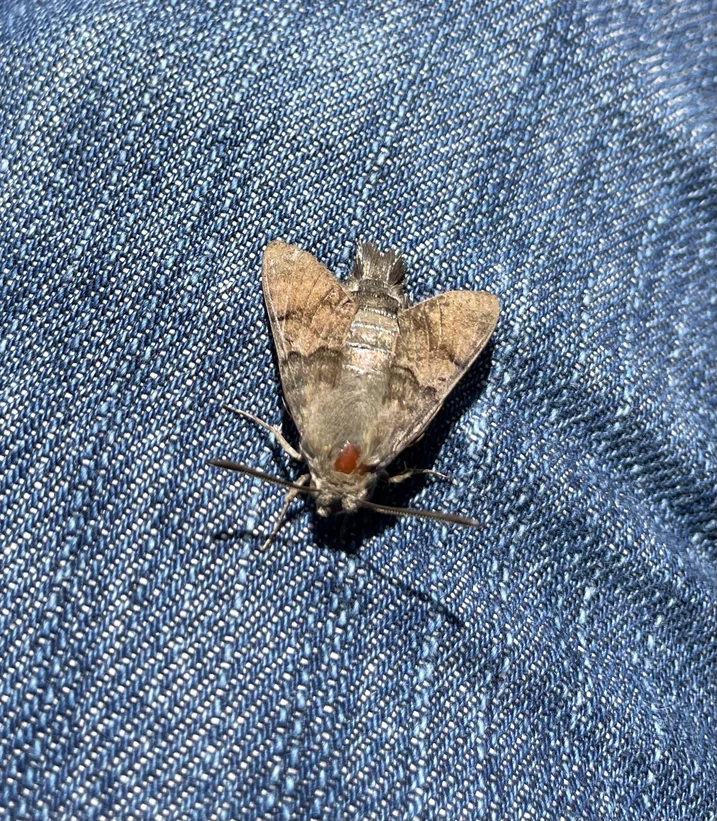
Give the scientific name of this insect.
Macroglossum stellatarum
